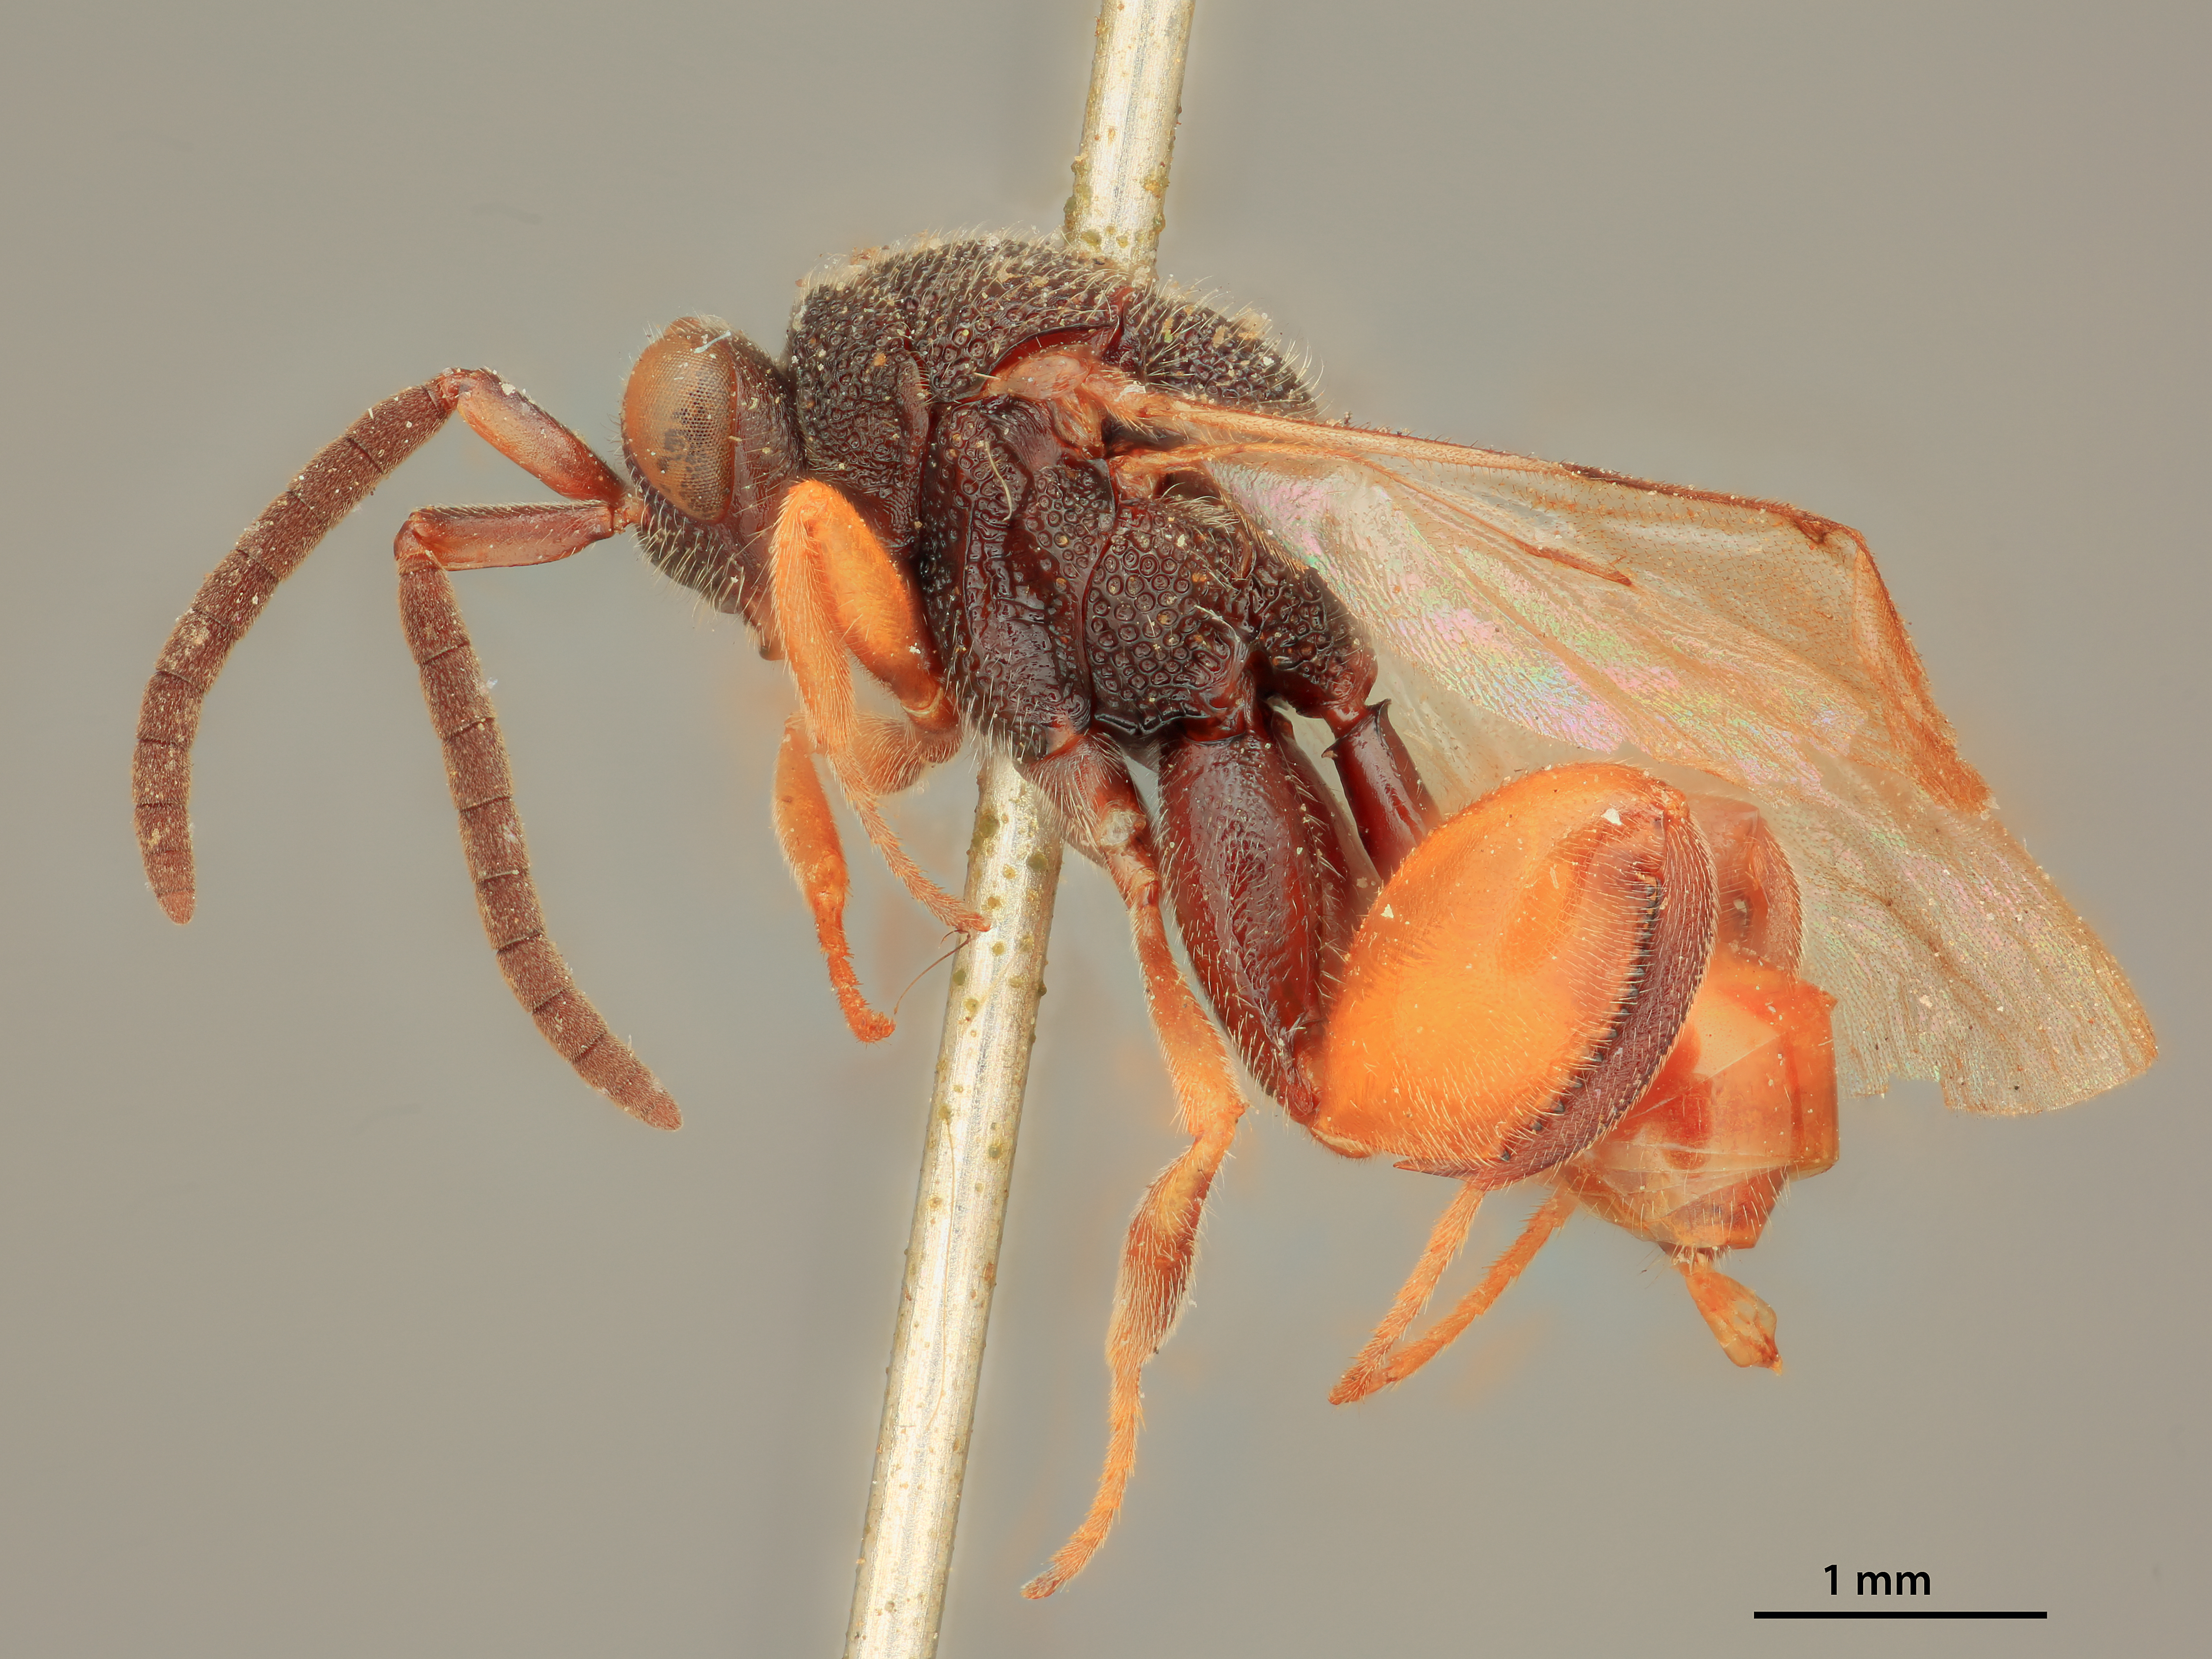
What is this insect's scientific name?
Smicra rofofemorata
